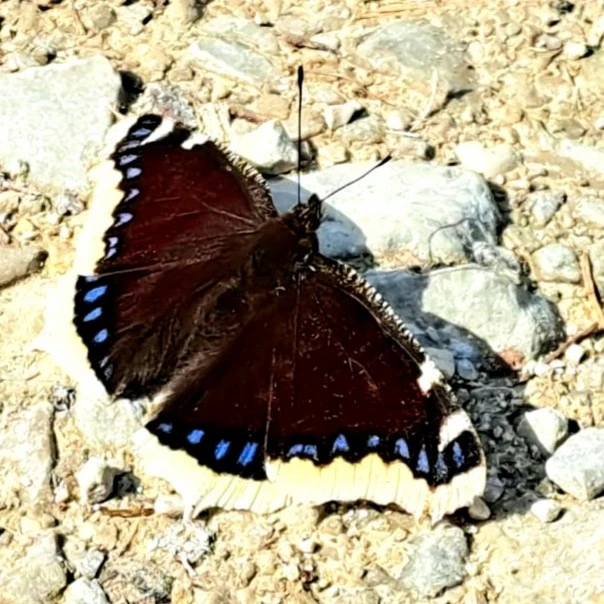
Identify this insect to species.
Nymphalis antiopa
